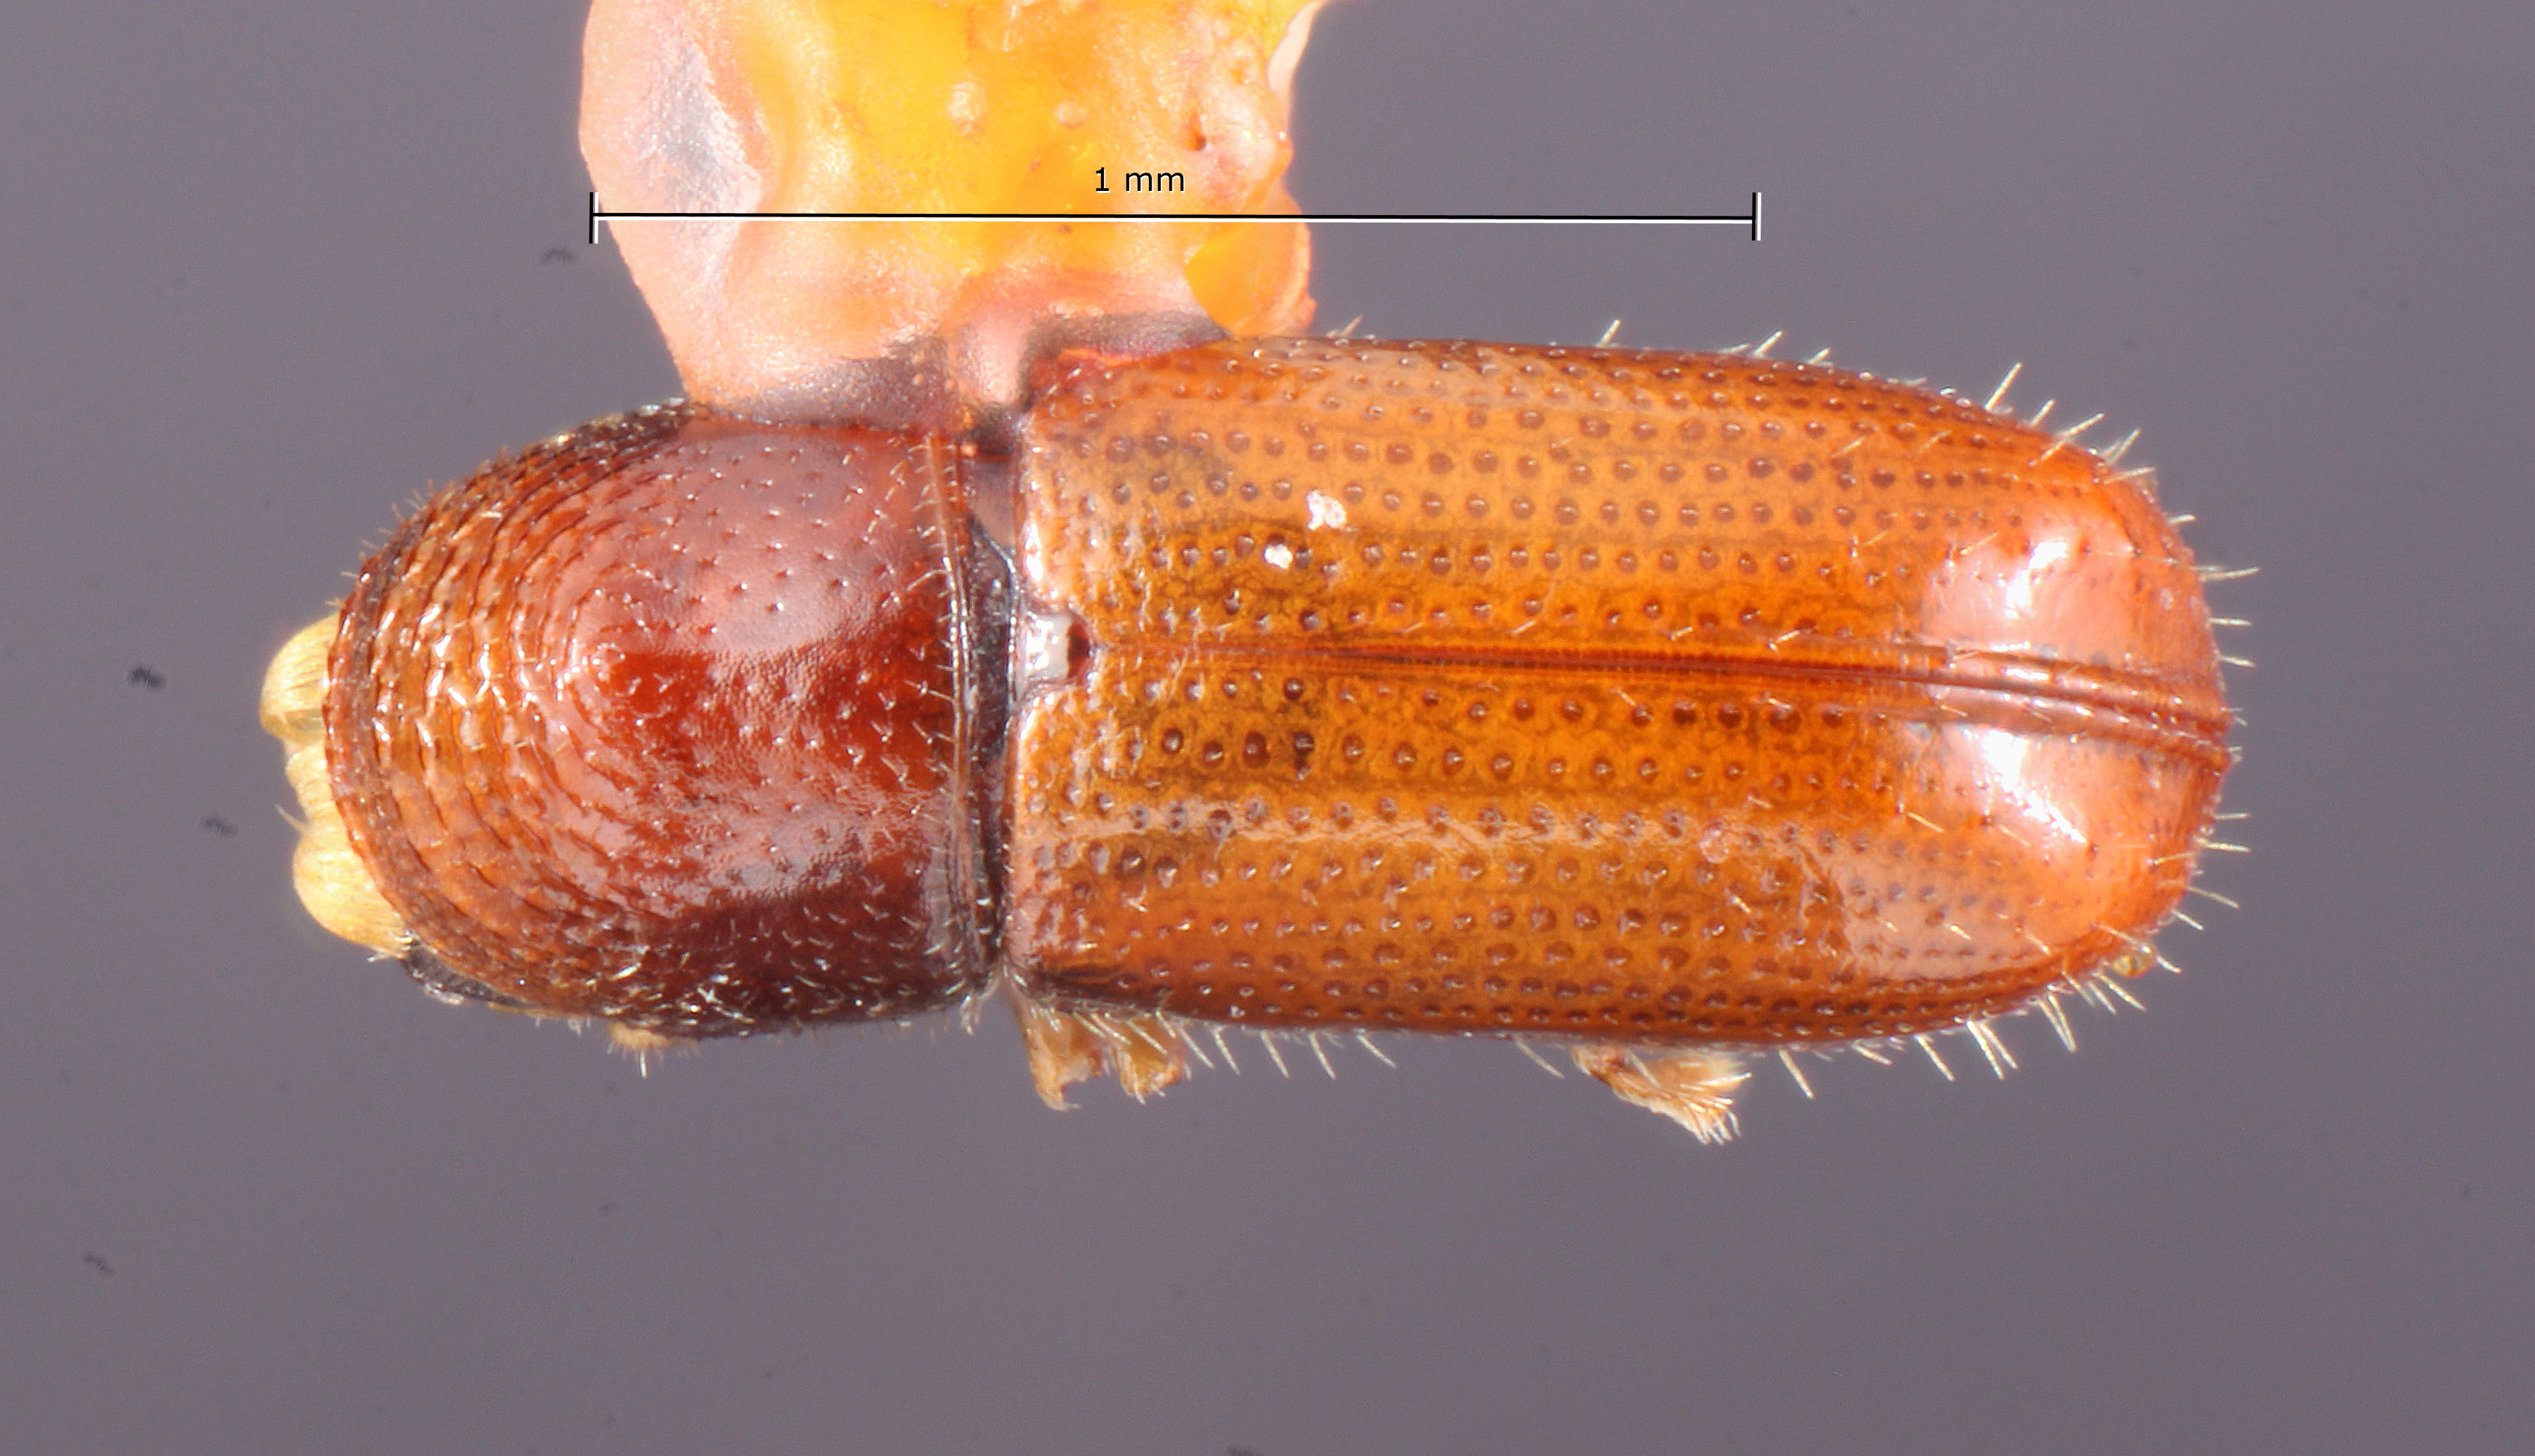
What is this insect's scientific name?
Pityophthorus mollis
